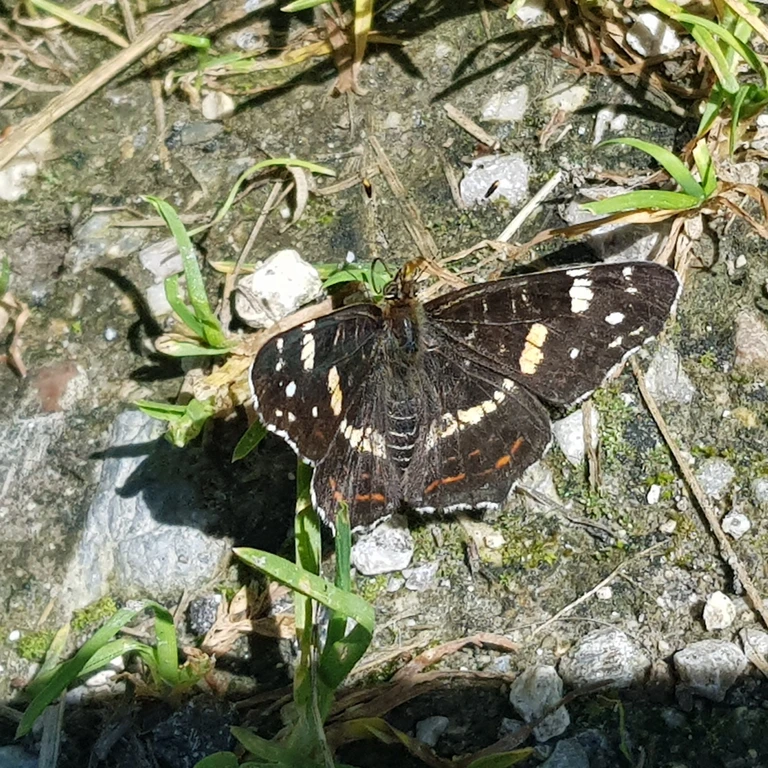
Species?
Araschnia levana
